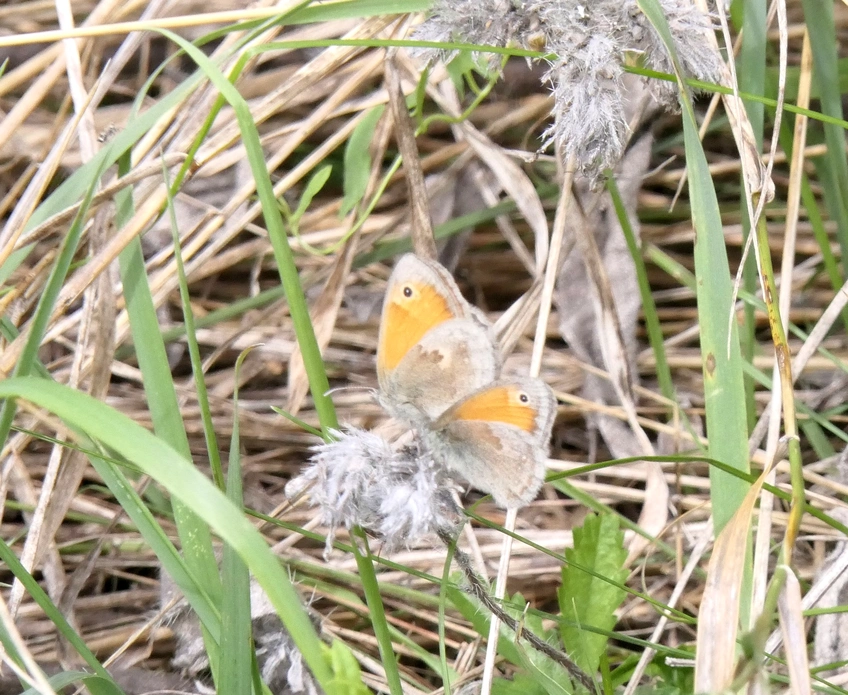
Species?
Coenonympha pamphilus
